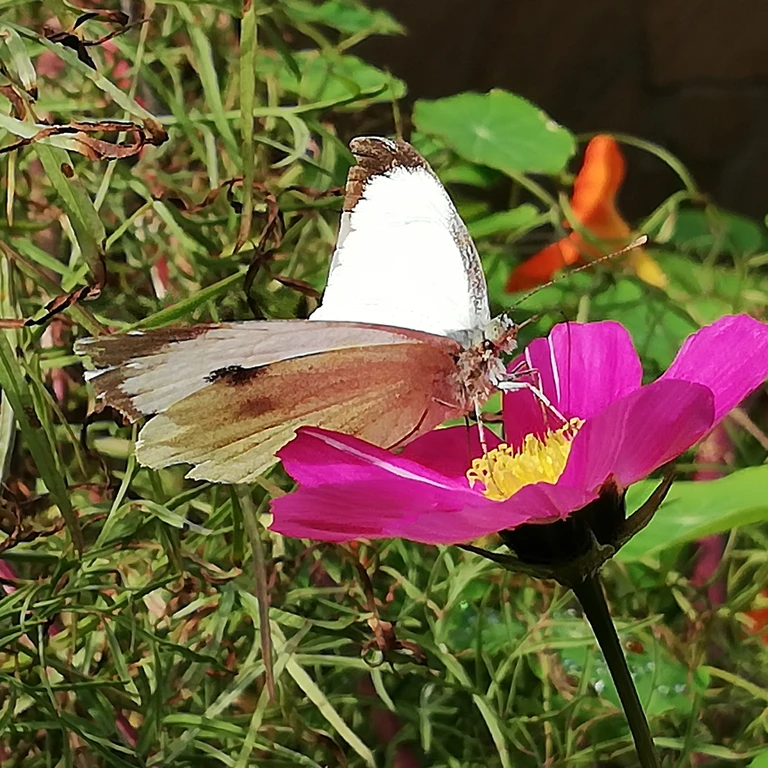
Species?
Pieris brassicae
